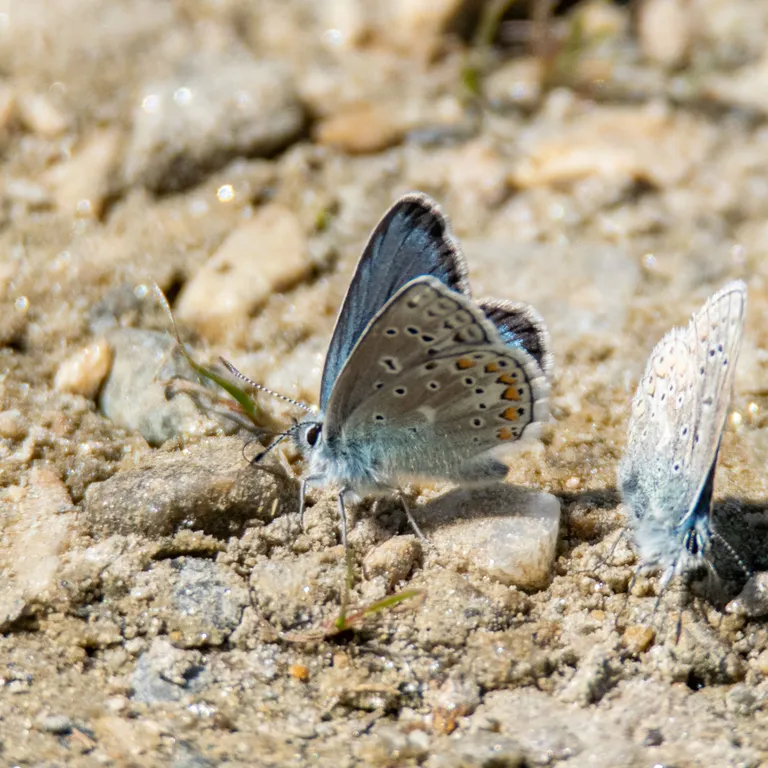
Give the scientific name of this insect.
Polyommatus eros
